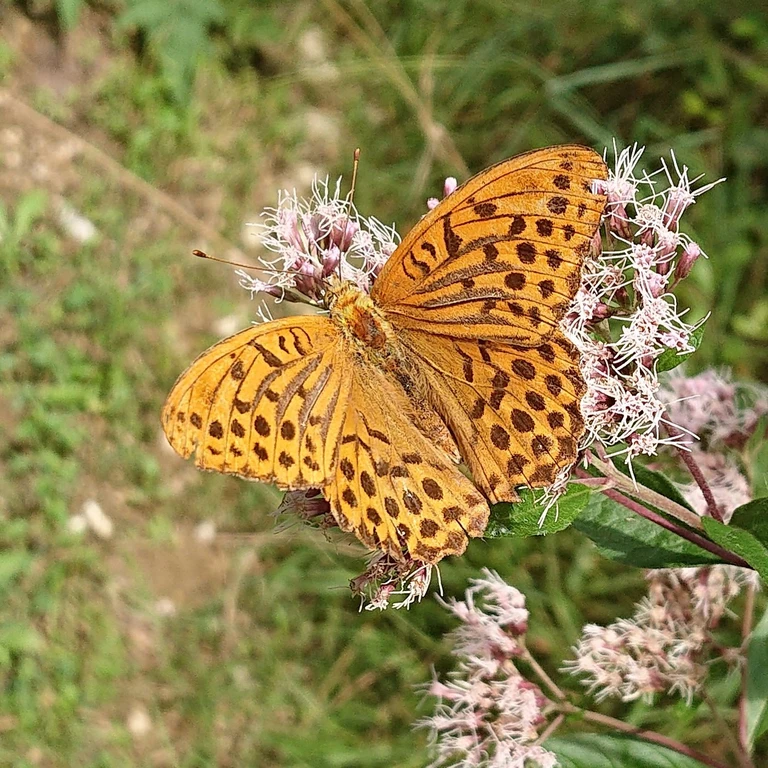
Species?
Argynnis paphia
